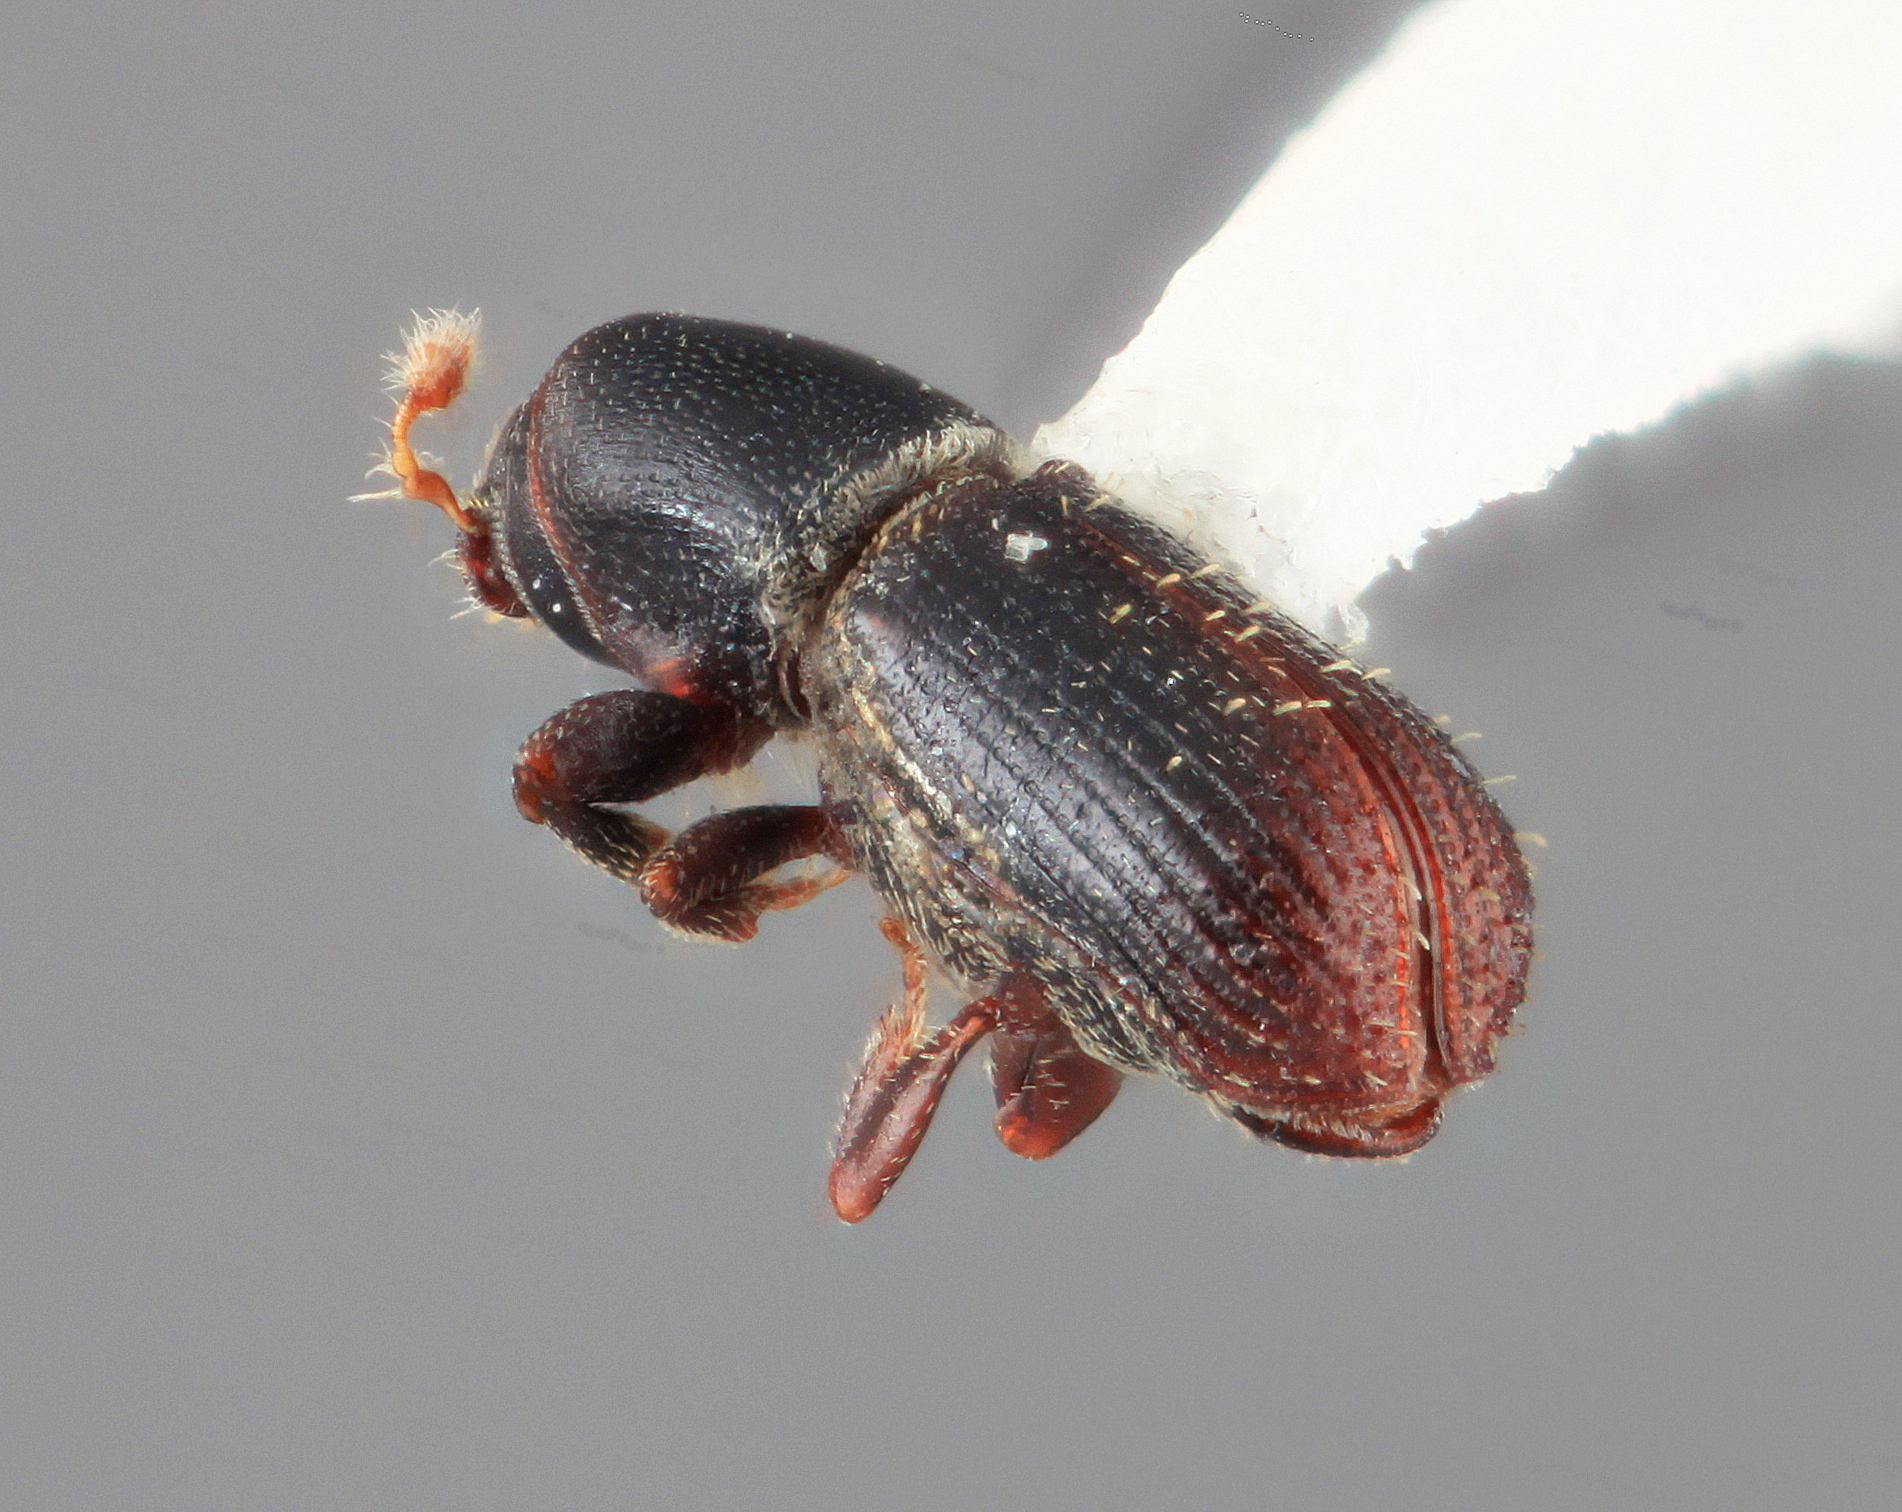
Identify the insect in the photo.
Cnesinus pulchellus
